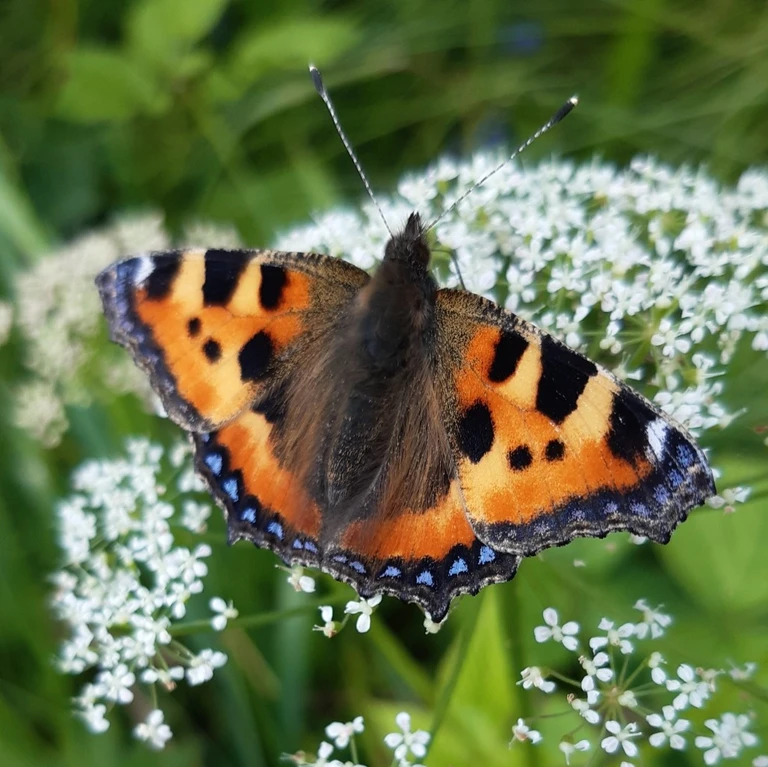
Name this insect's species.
Aglais urticae
